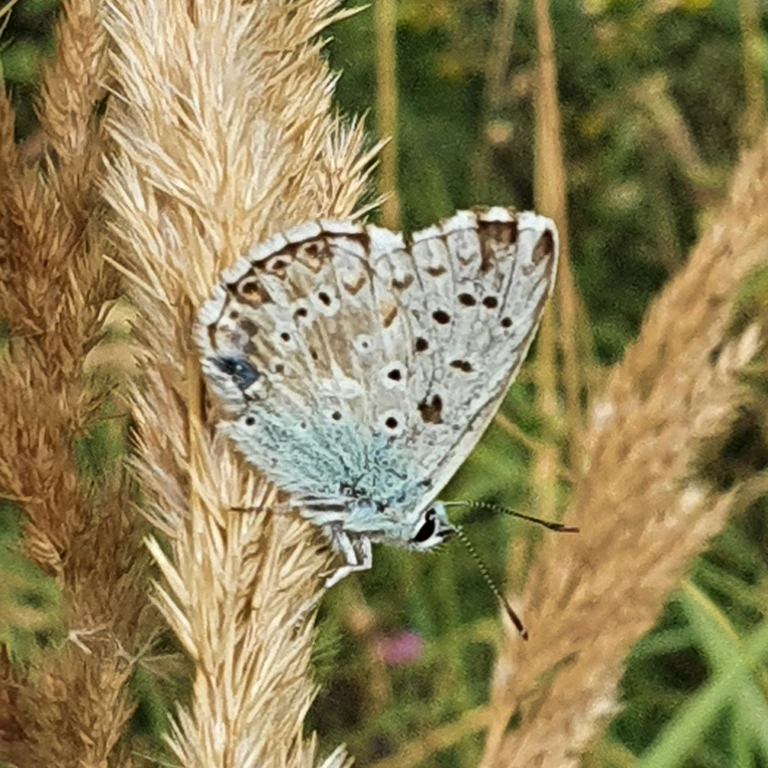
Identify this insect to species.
Lysandra coridon
